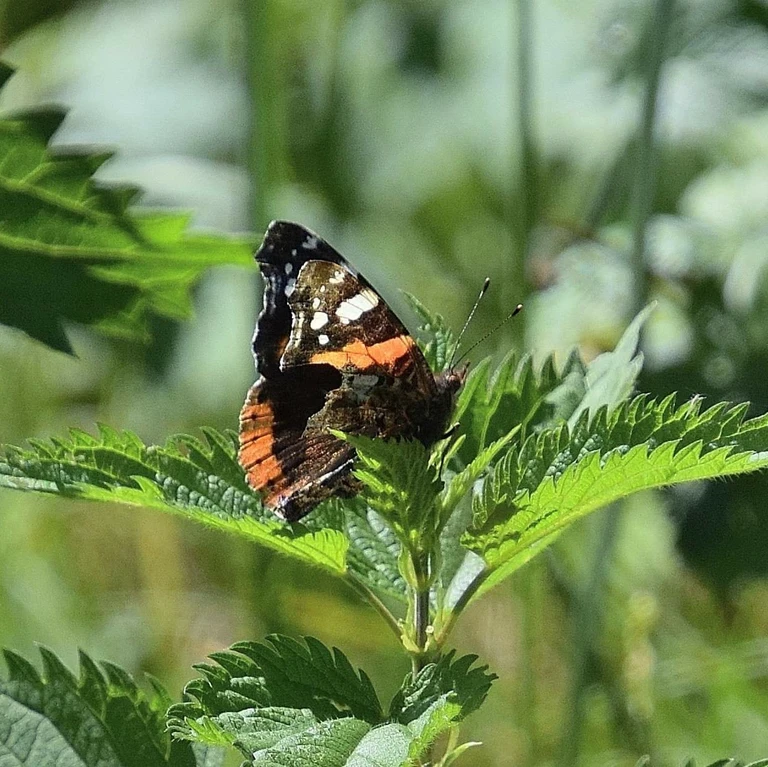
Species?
Vanessa atalanta
